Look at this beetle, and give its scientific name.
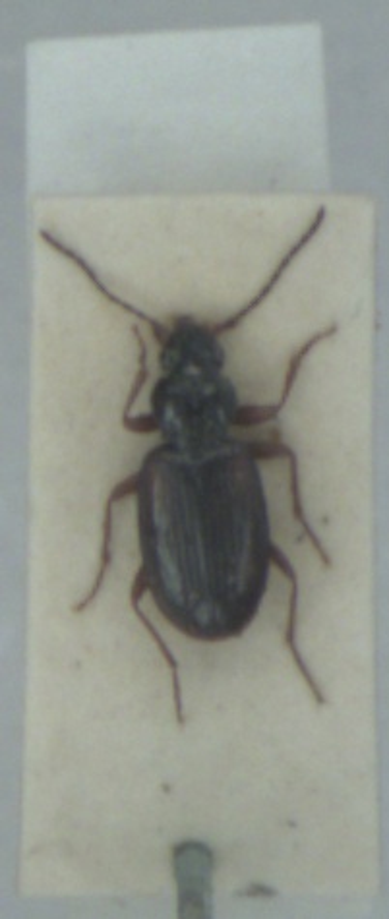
Bembidion tetracolum
